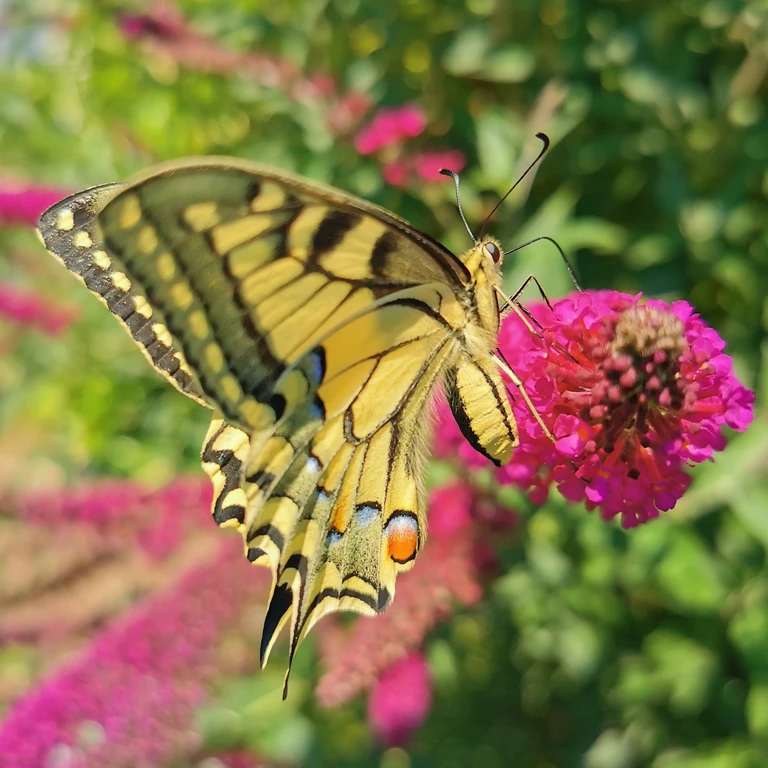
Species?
Papilio machaon
